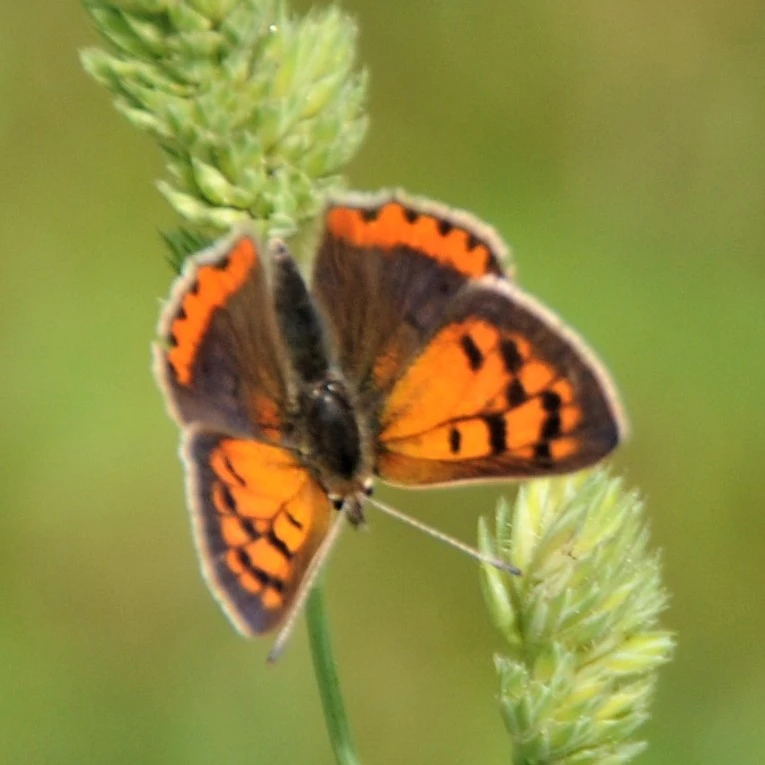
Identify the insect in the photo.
Lycaena phlaeas
